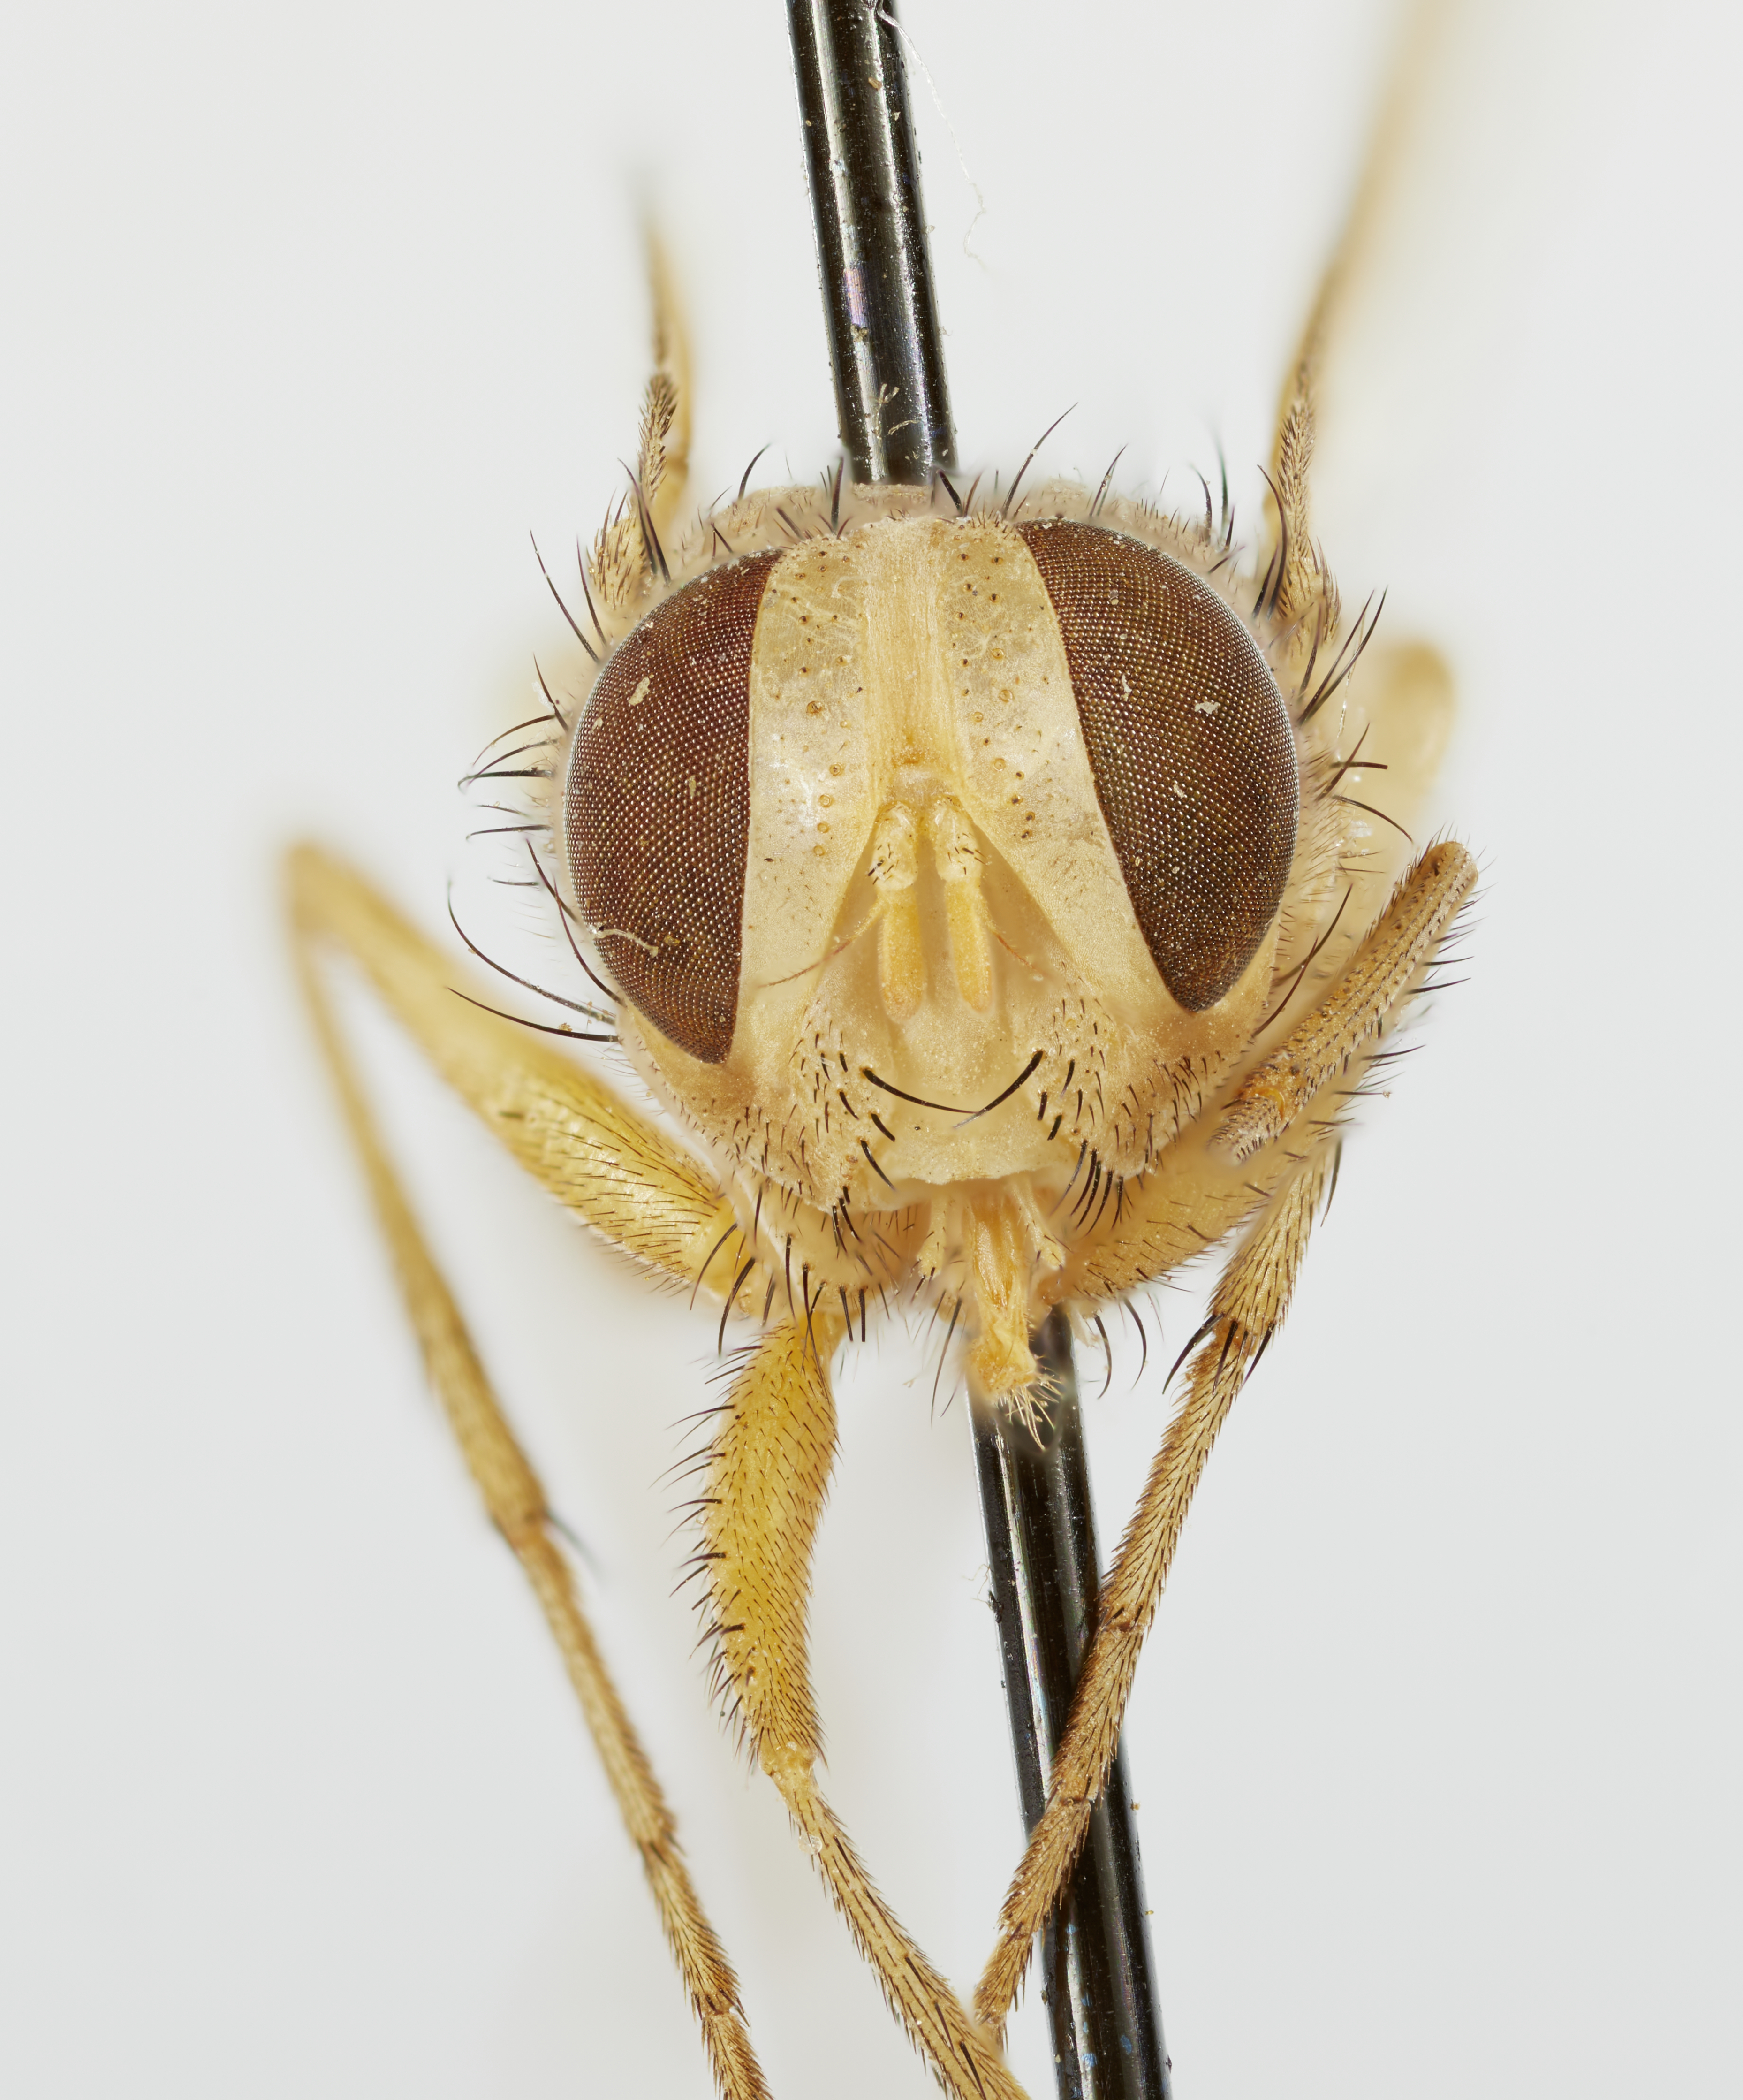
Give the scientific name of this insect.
Phasiopteryx australis
